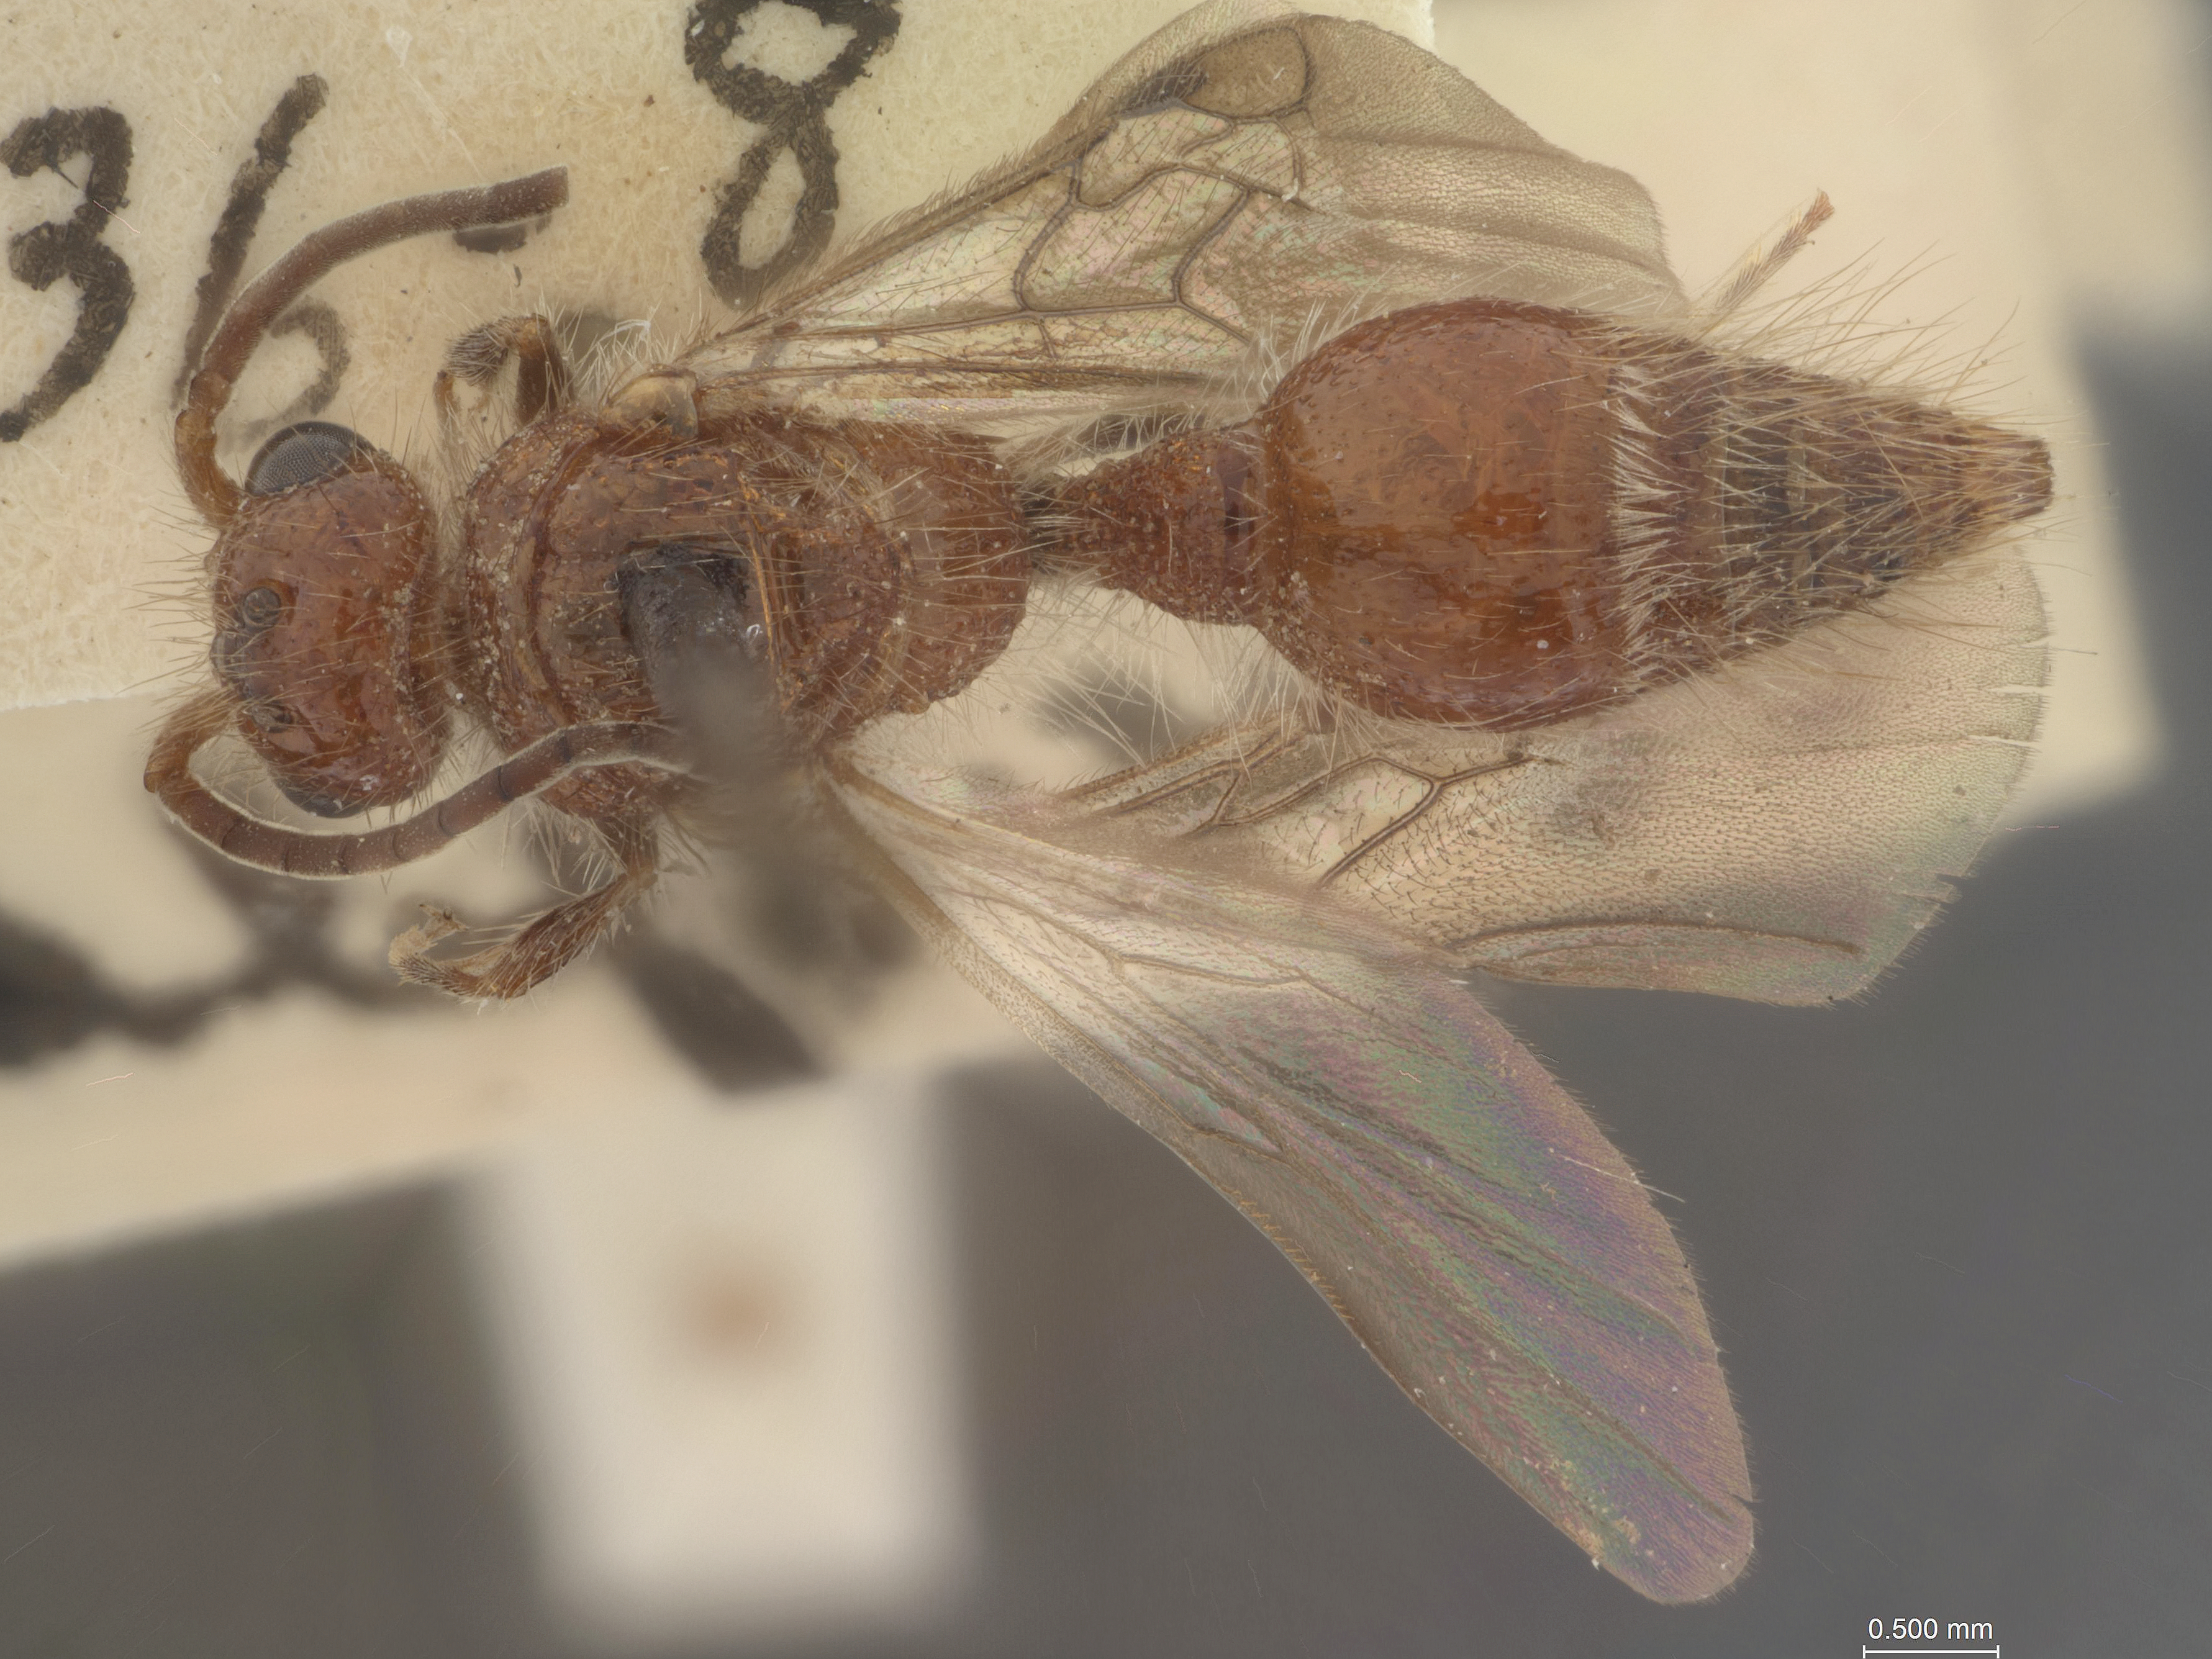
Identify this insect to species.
Odontophotopsis atripes
